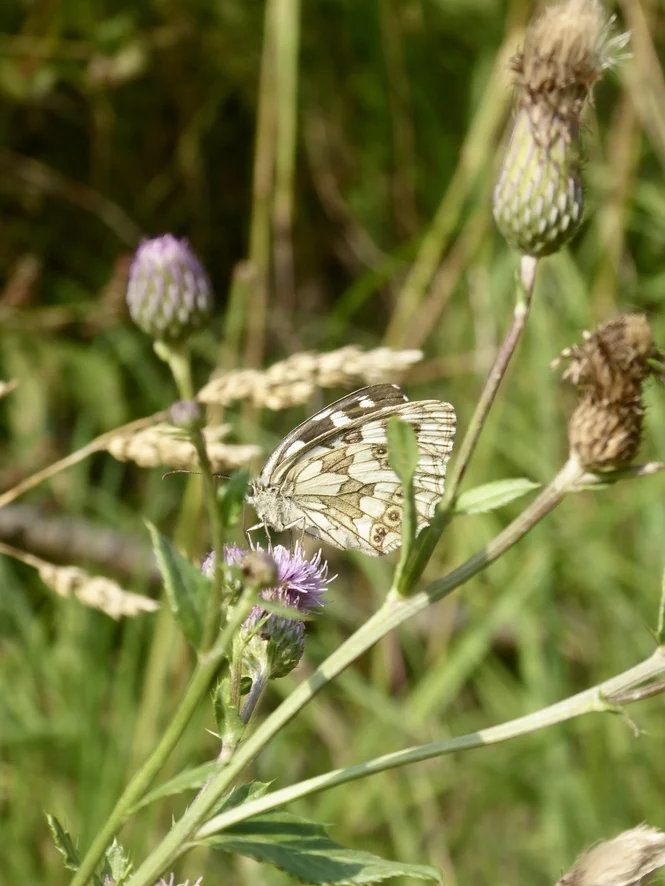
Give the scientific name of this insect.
Melanargia galathea
